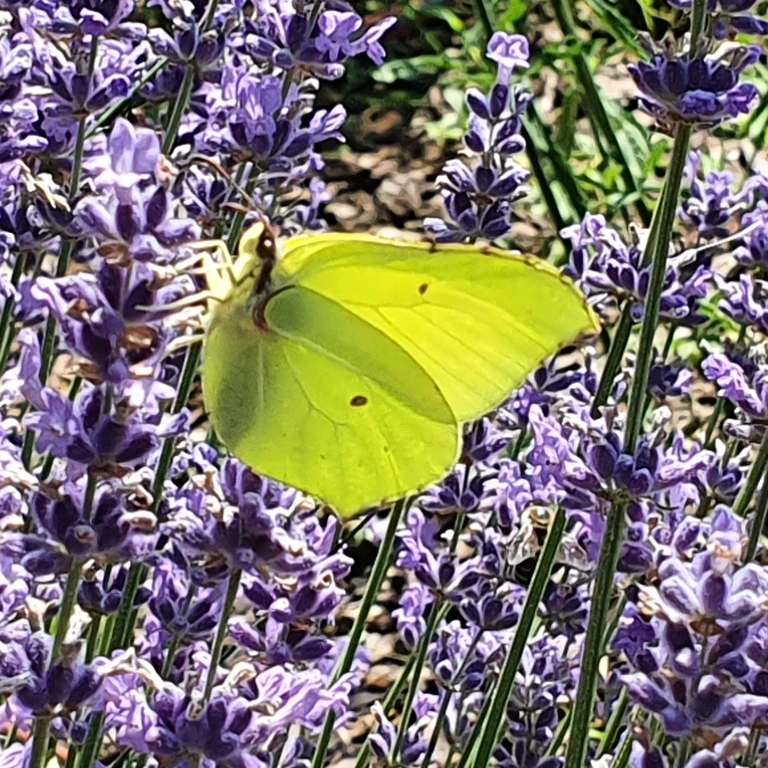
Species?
Gonepteryx rhamni
